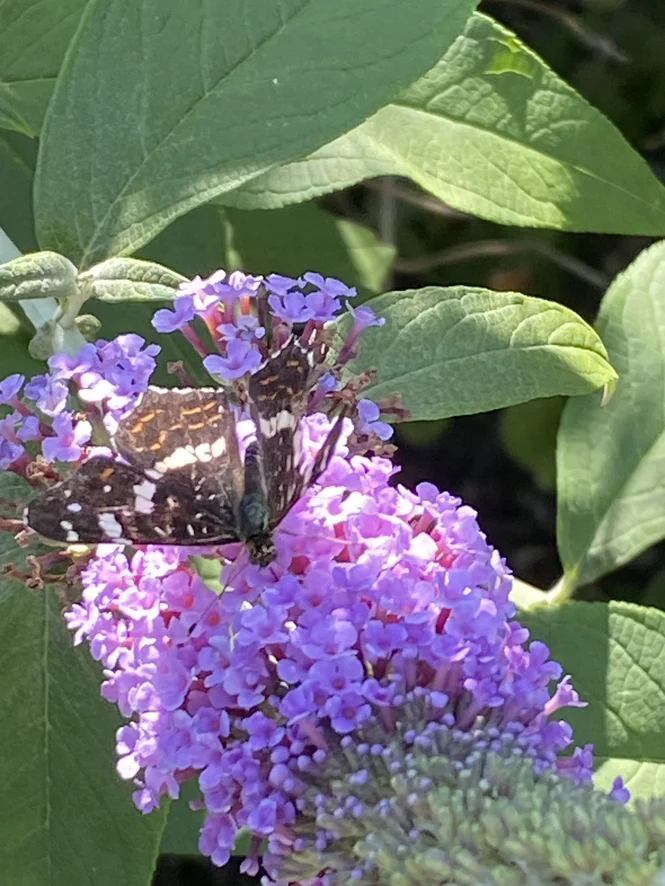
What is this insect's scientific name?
Araschnia levana
